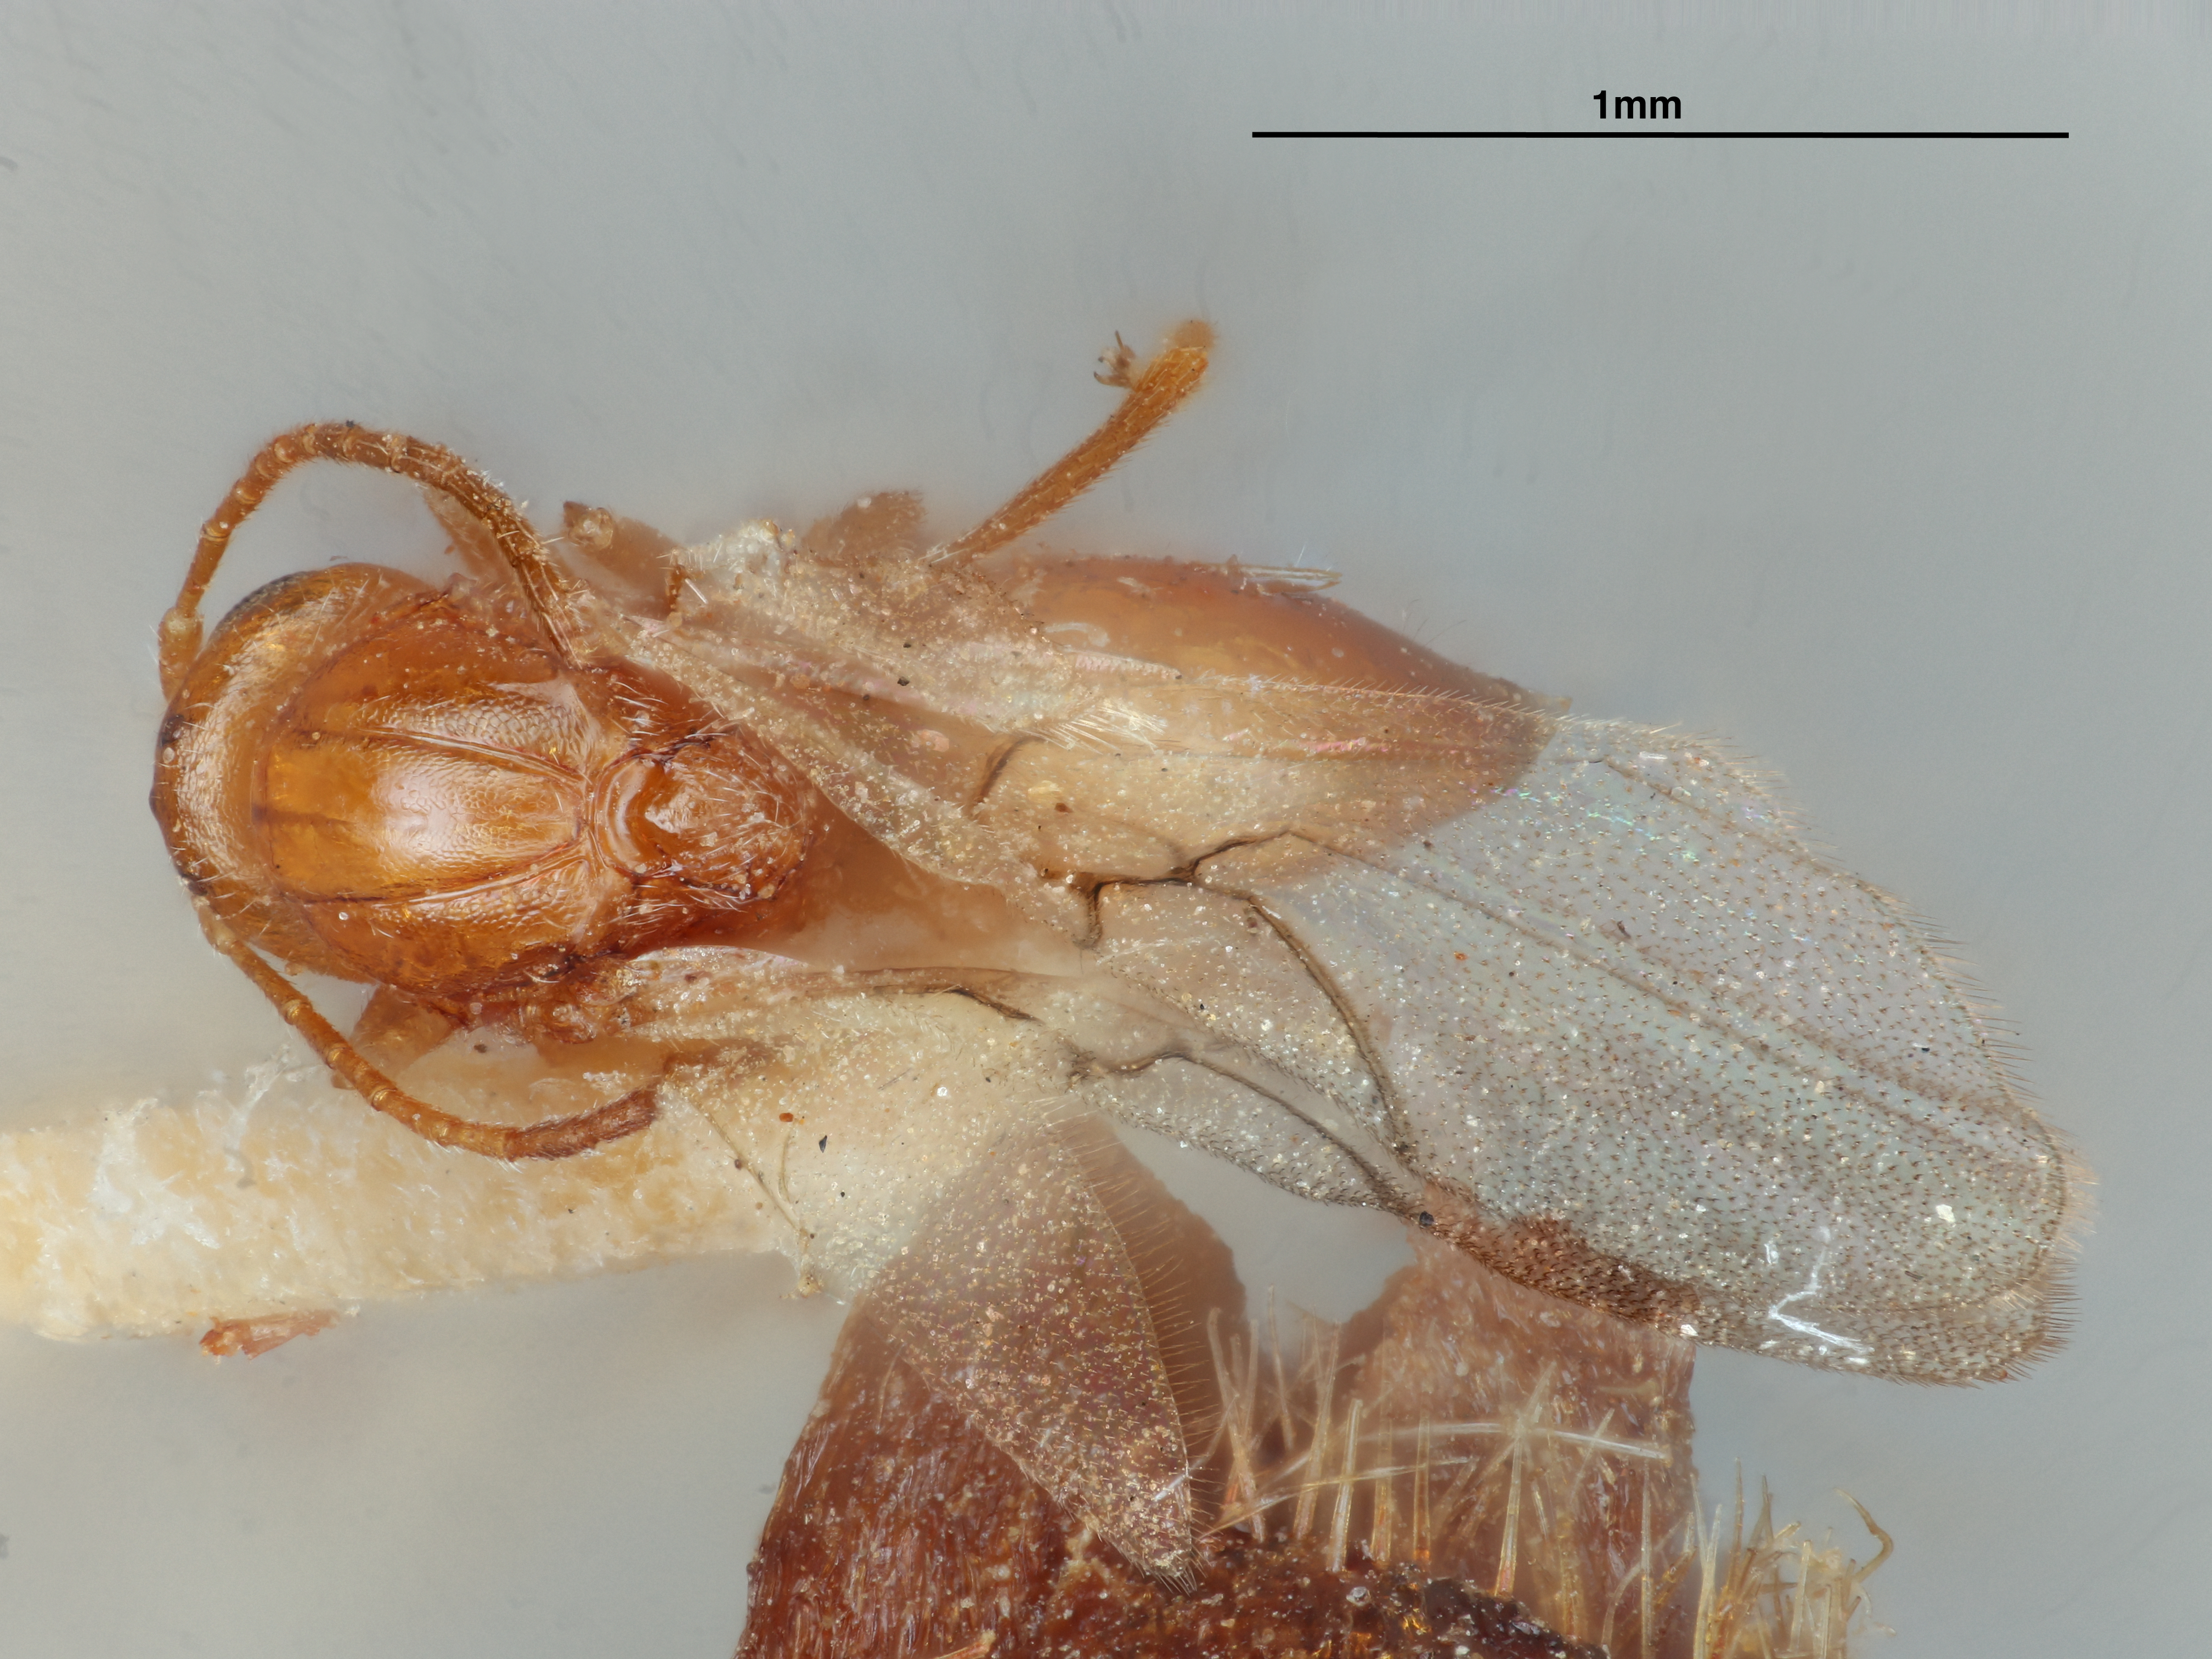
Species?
Diplolepis caepula
